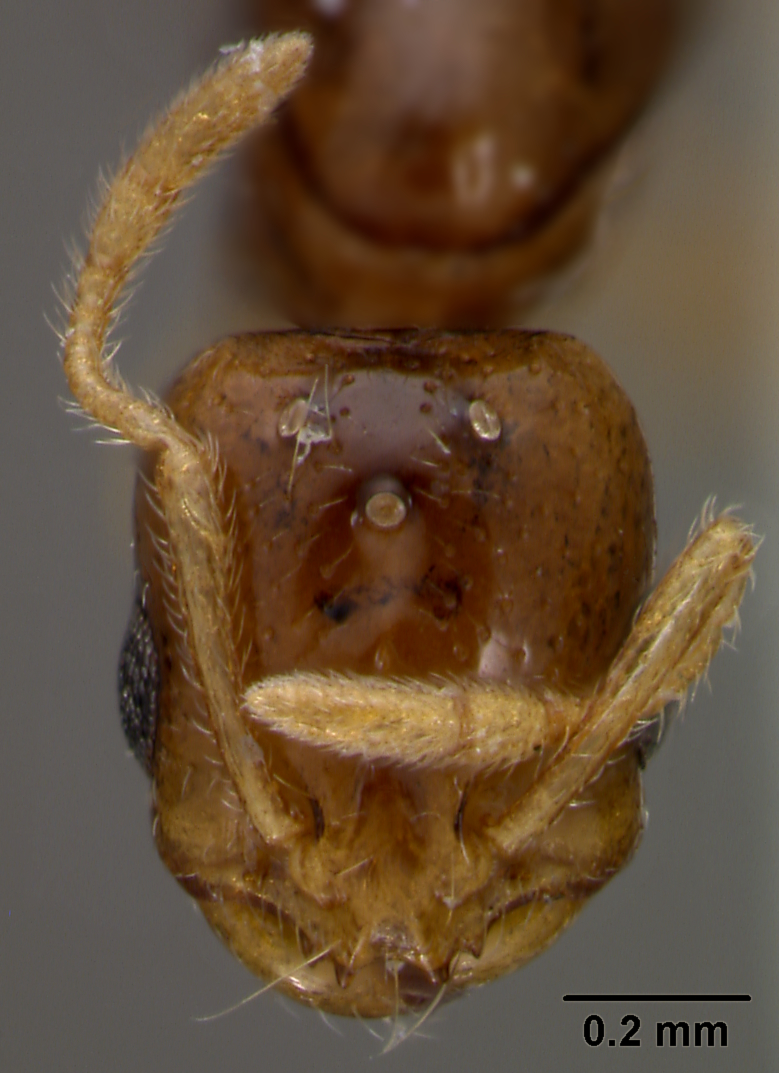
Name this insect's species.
Bisolenopsis sea
